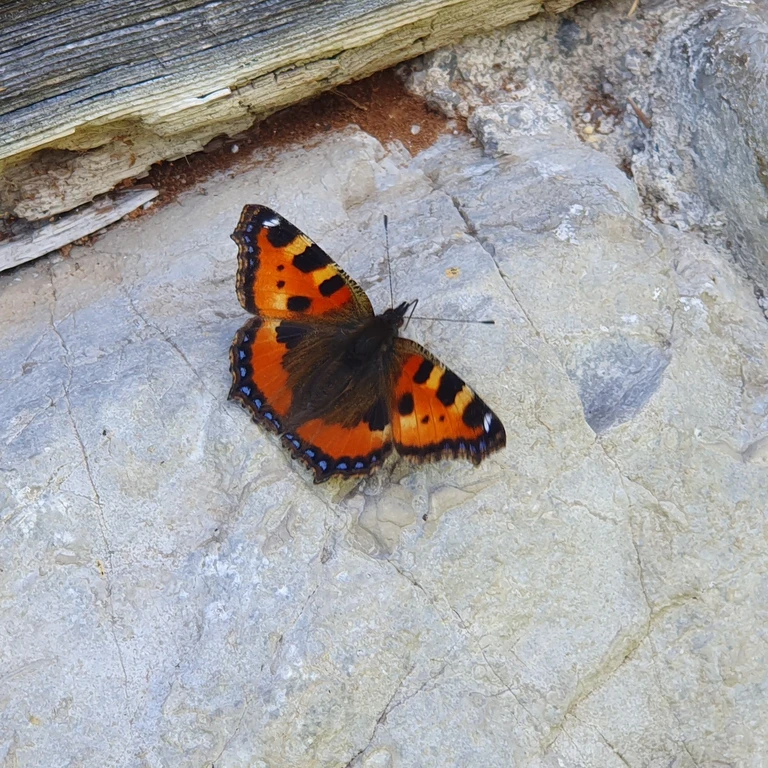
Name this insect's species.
Aglais urticae
